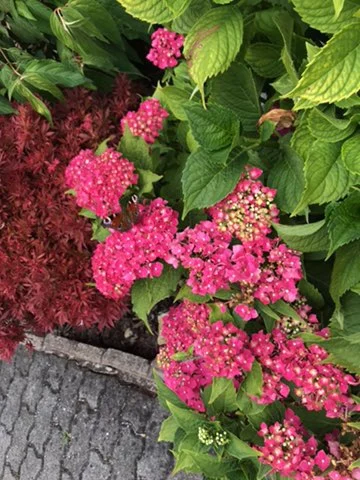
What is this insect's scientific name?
Aglais io
